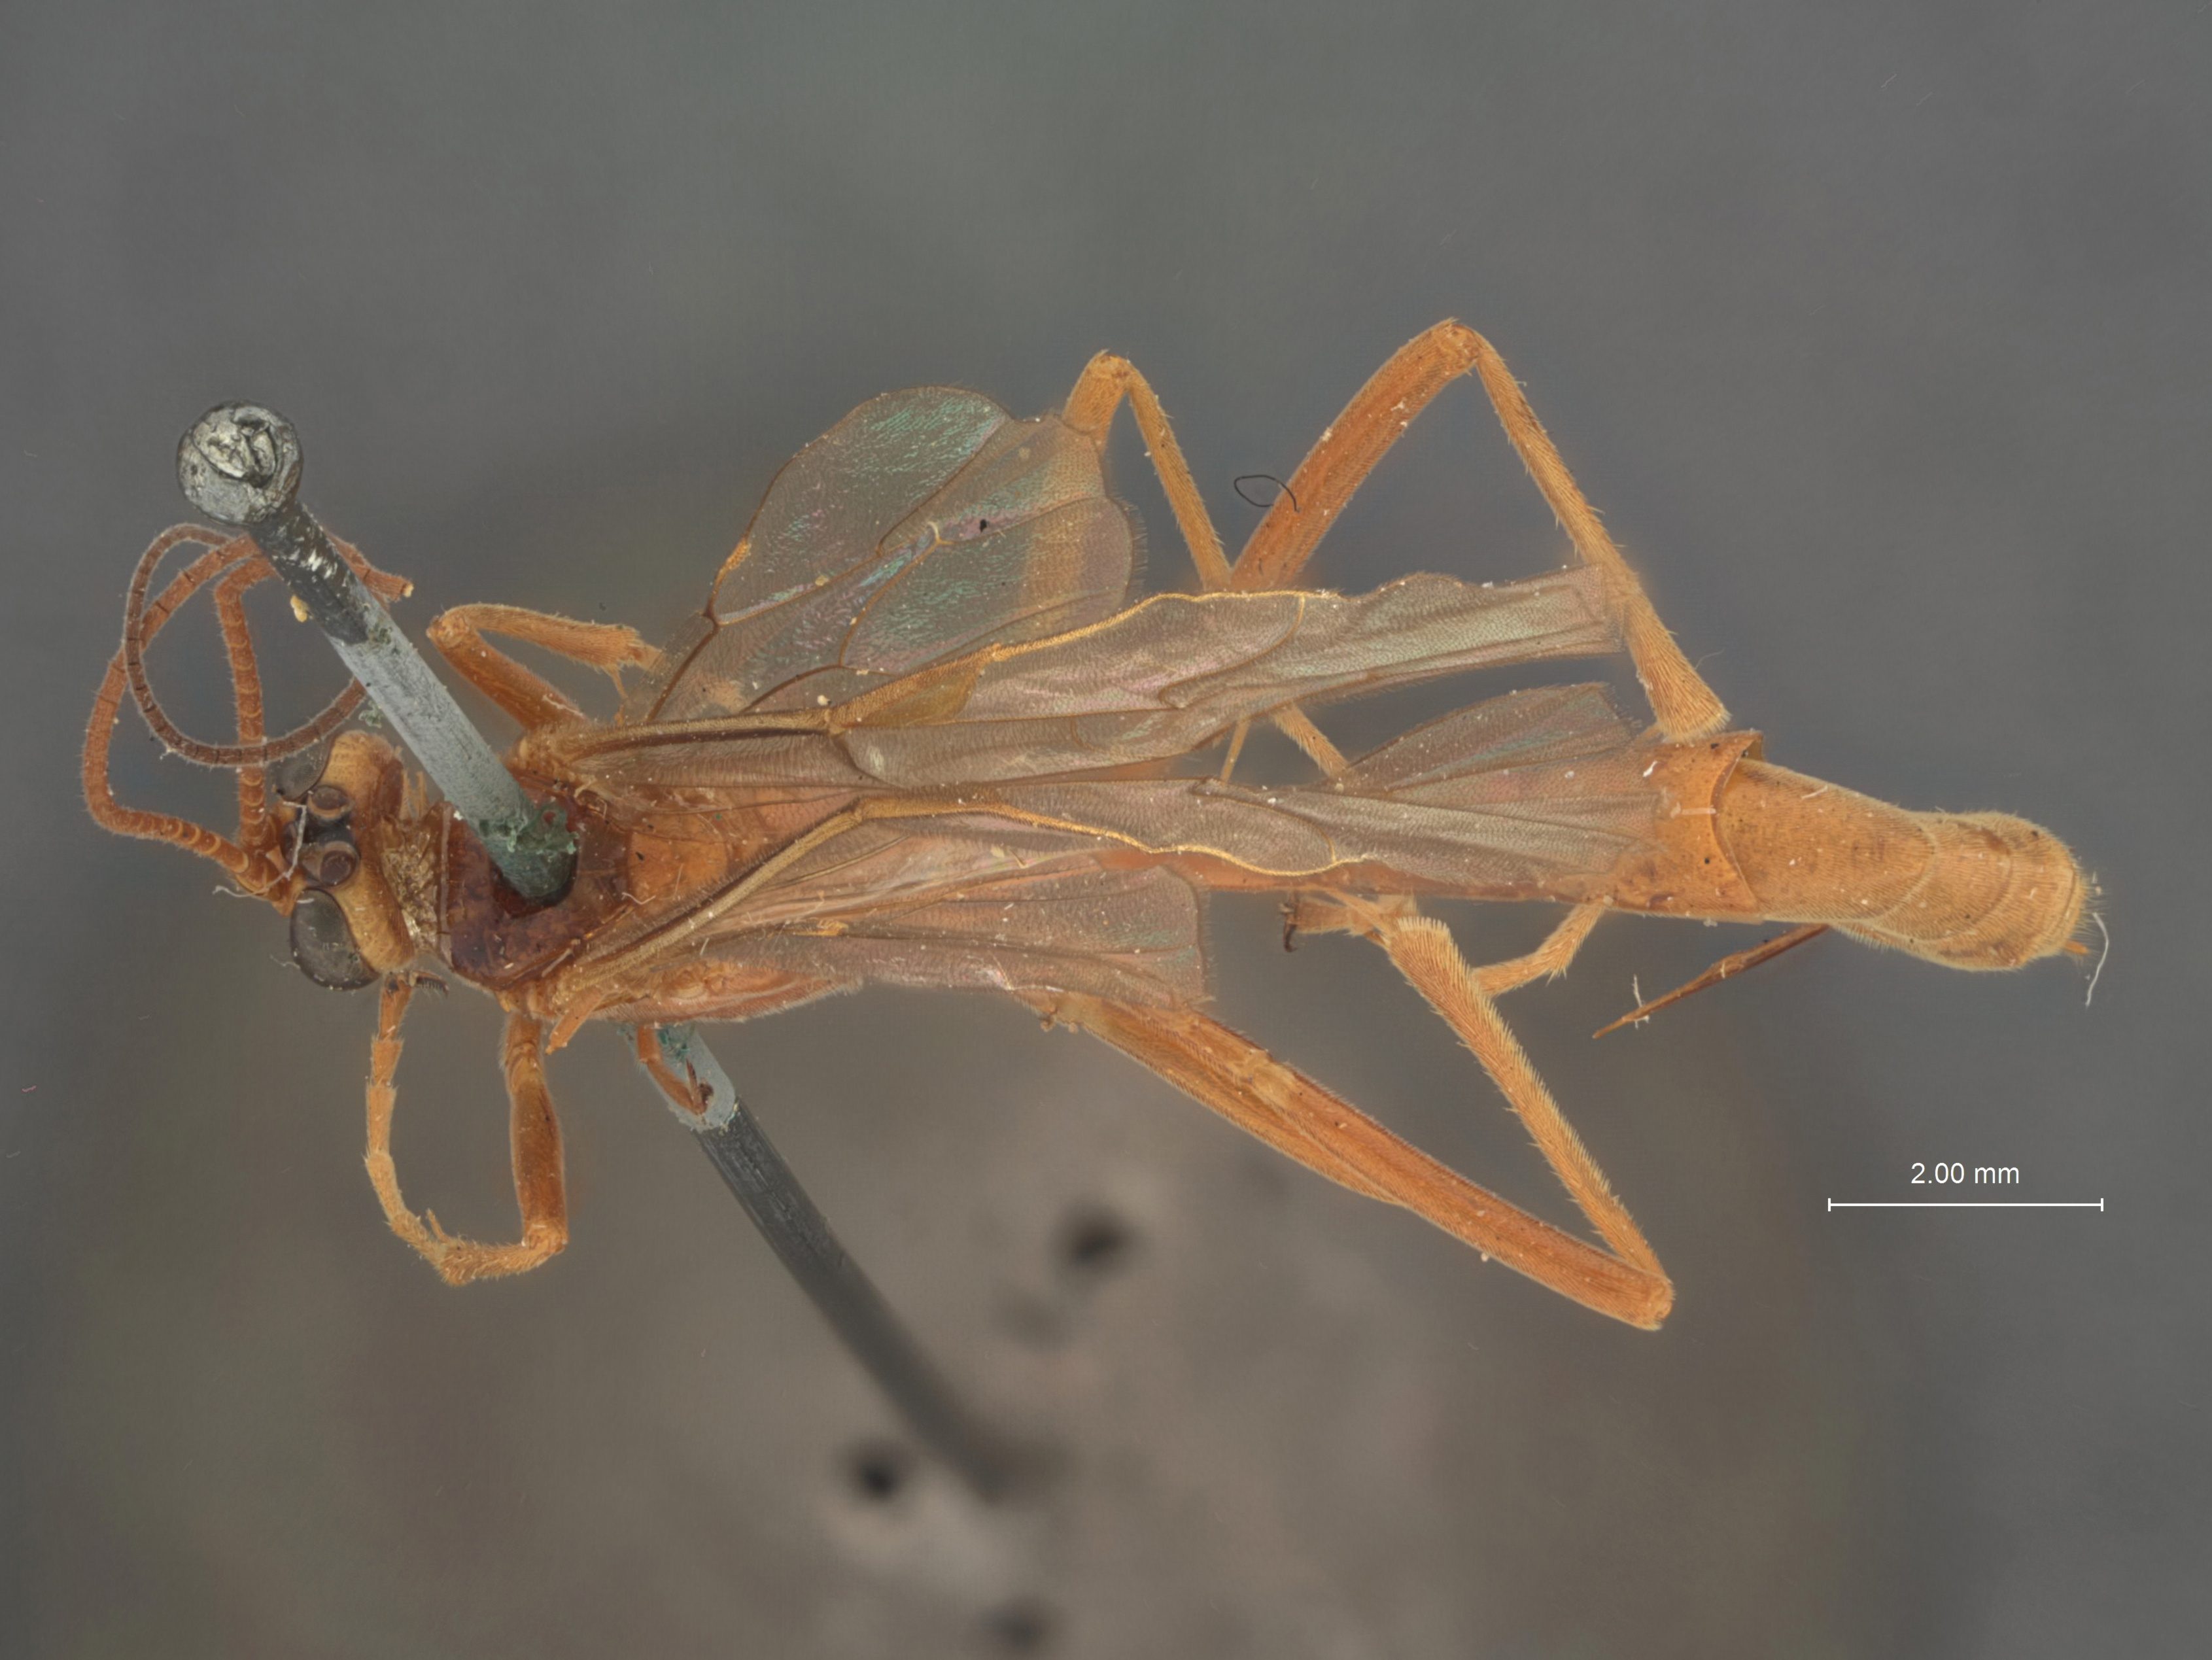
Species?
Paniscus townsendi
